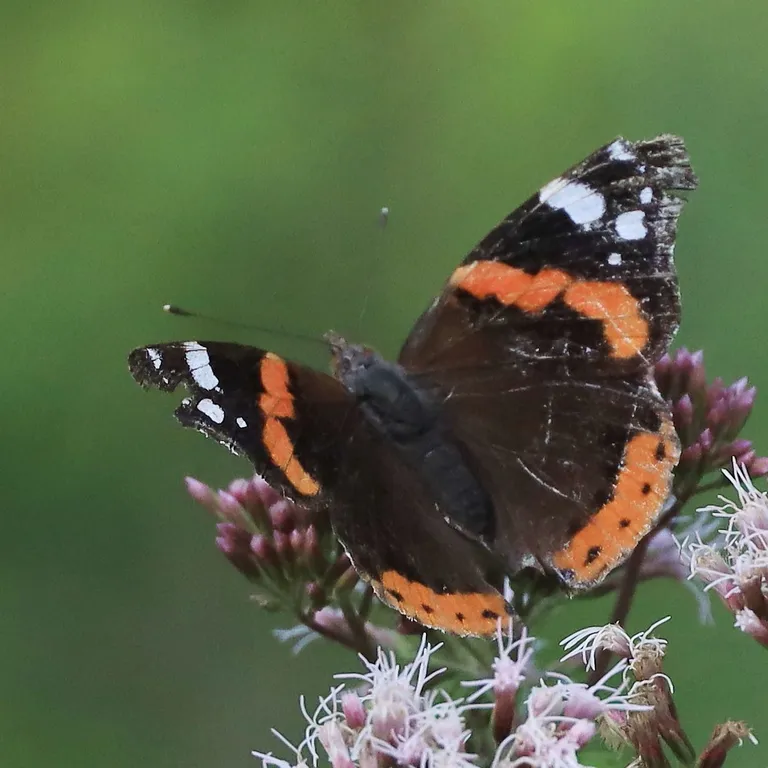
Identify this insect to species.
Vanessa atalanta
